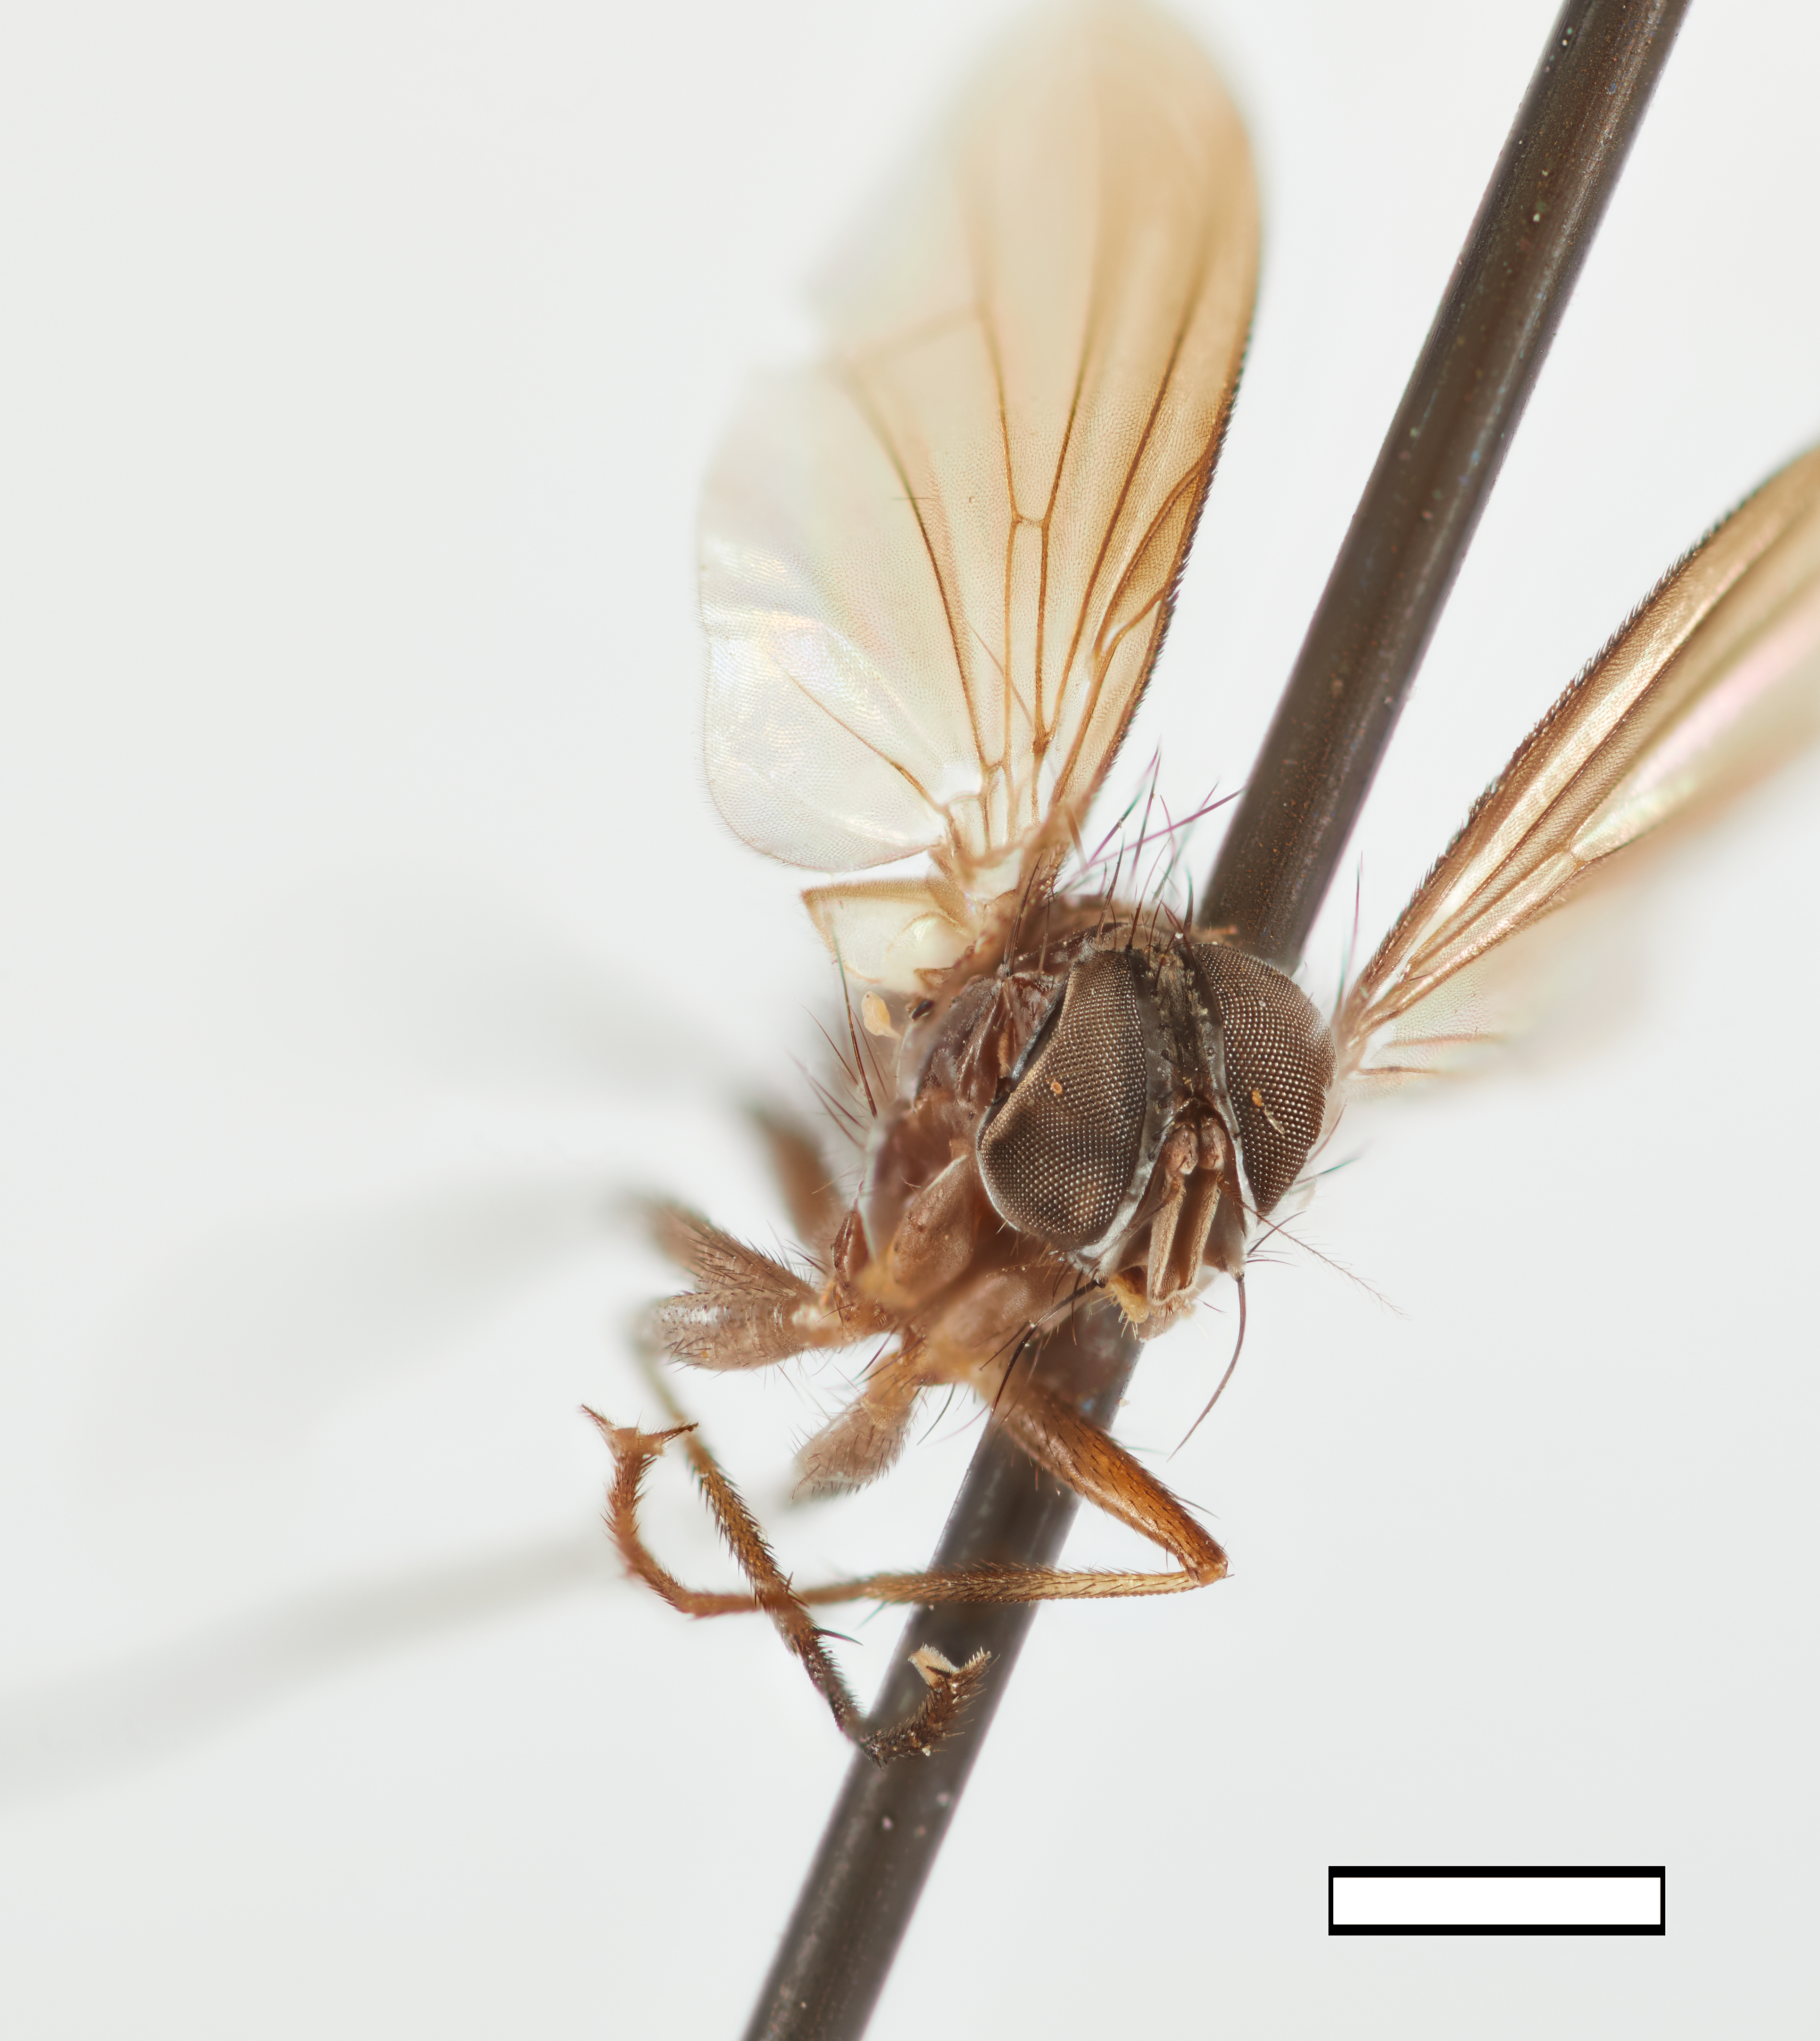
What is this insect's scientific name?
Microchaetona gracilis
